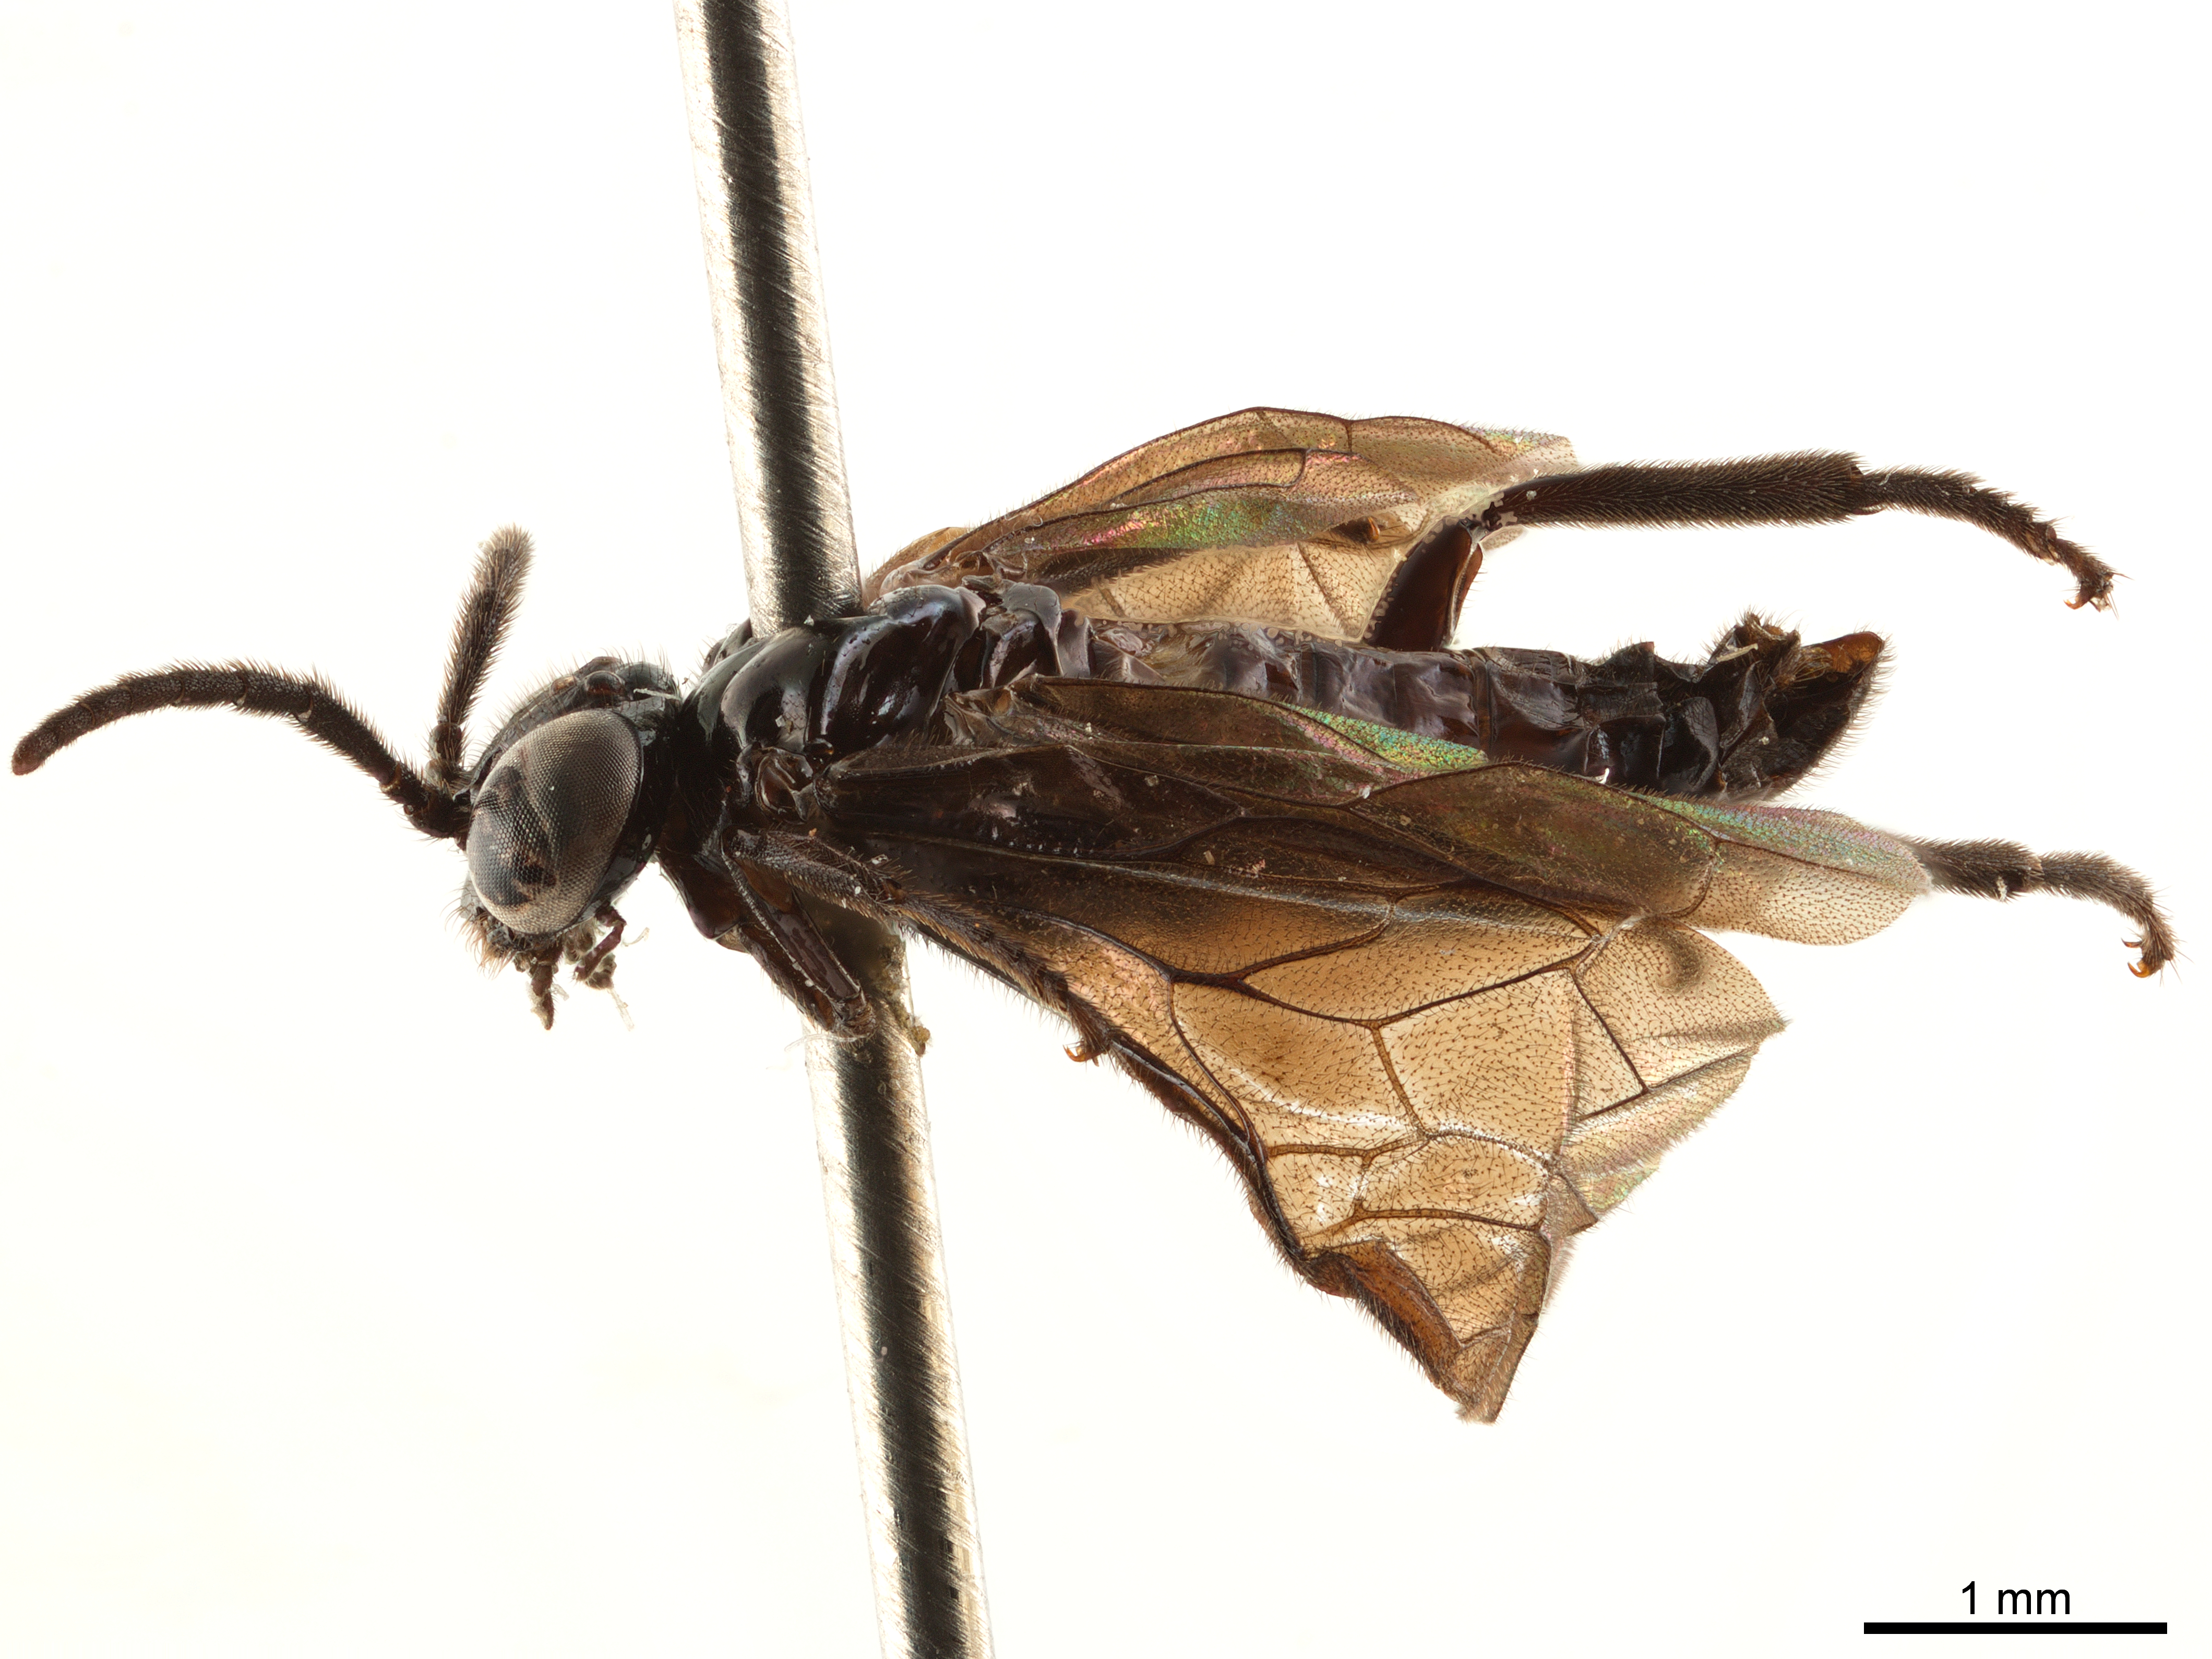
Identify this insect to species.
Metapedias subcaerulea
